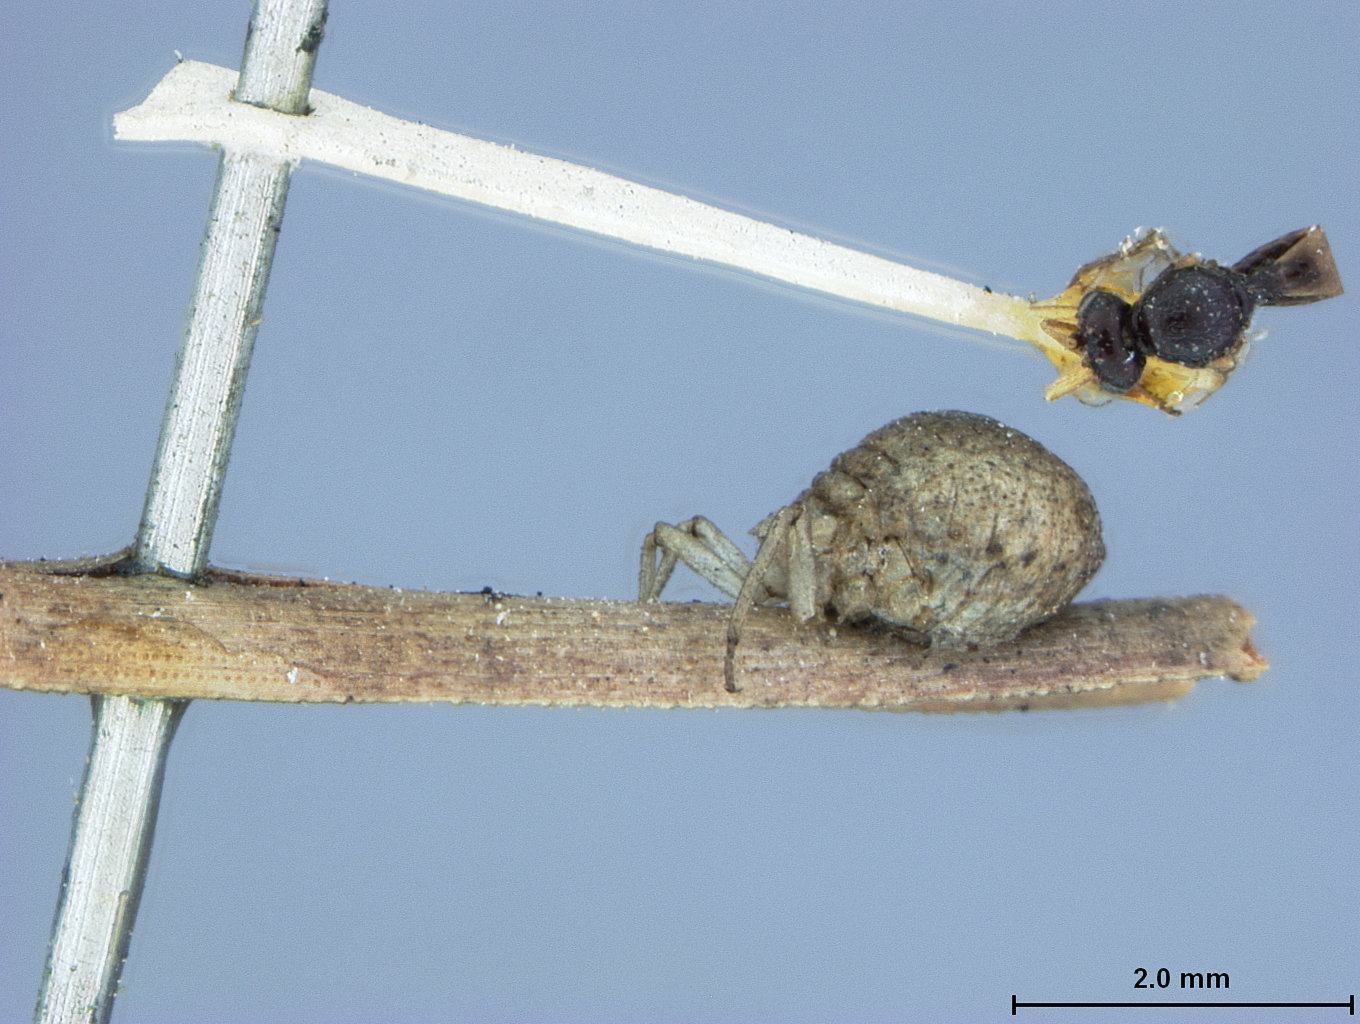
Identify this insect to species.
Aphidius procephali
